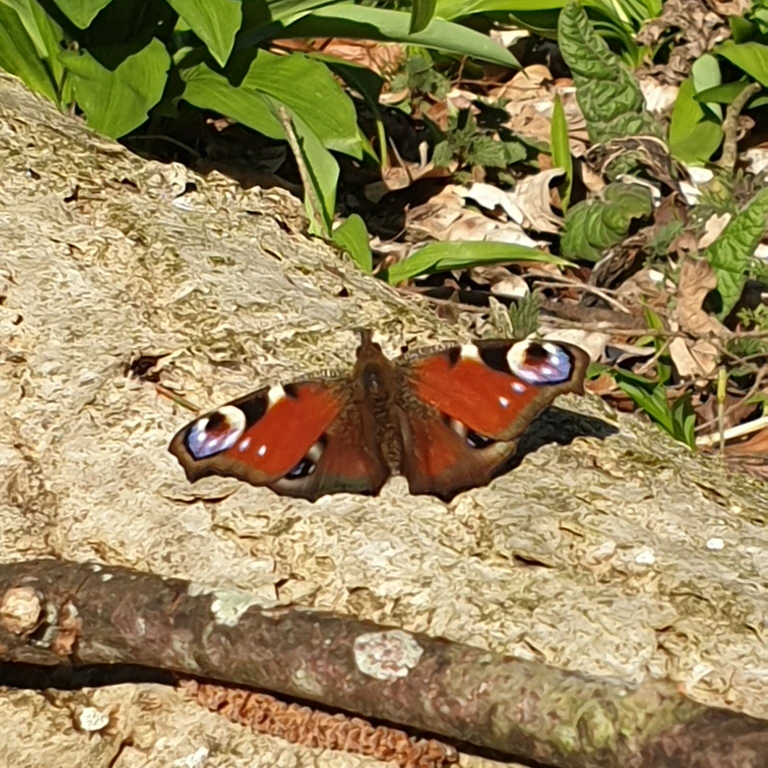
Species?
Aglais io
